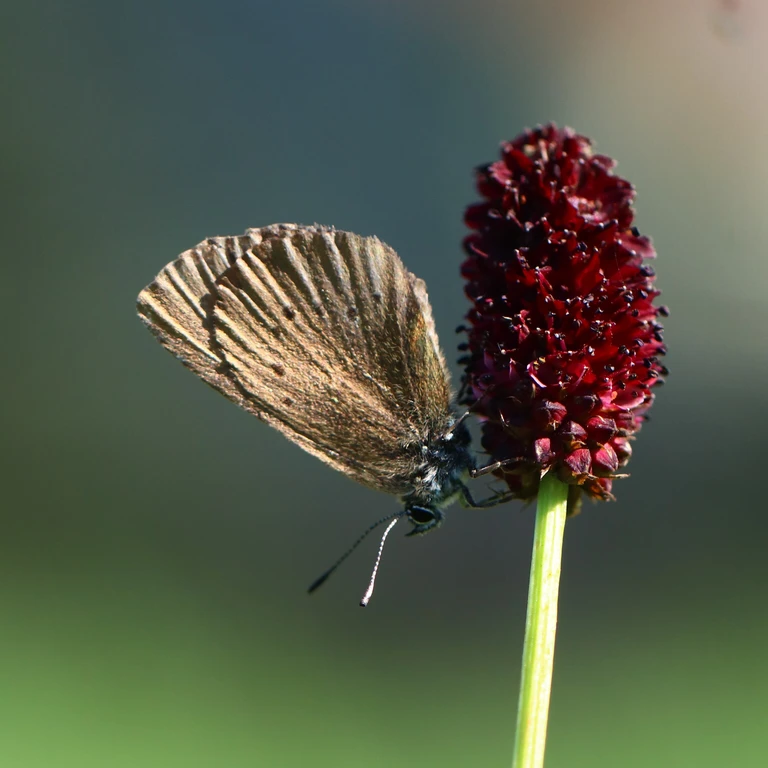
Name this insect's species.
Phengaris nausithous (also Maculinea nausithous)
